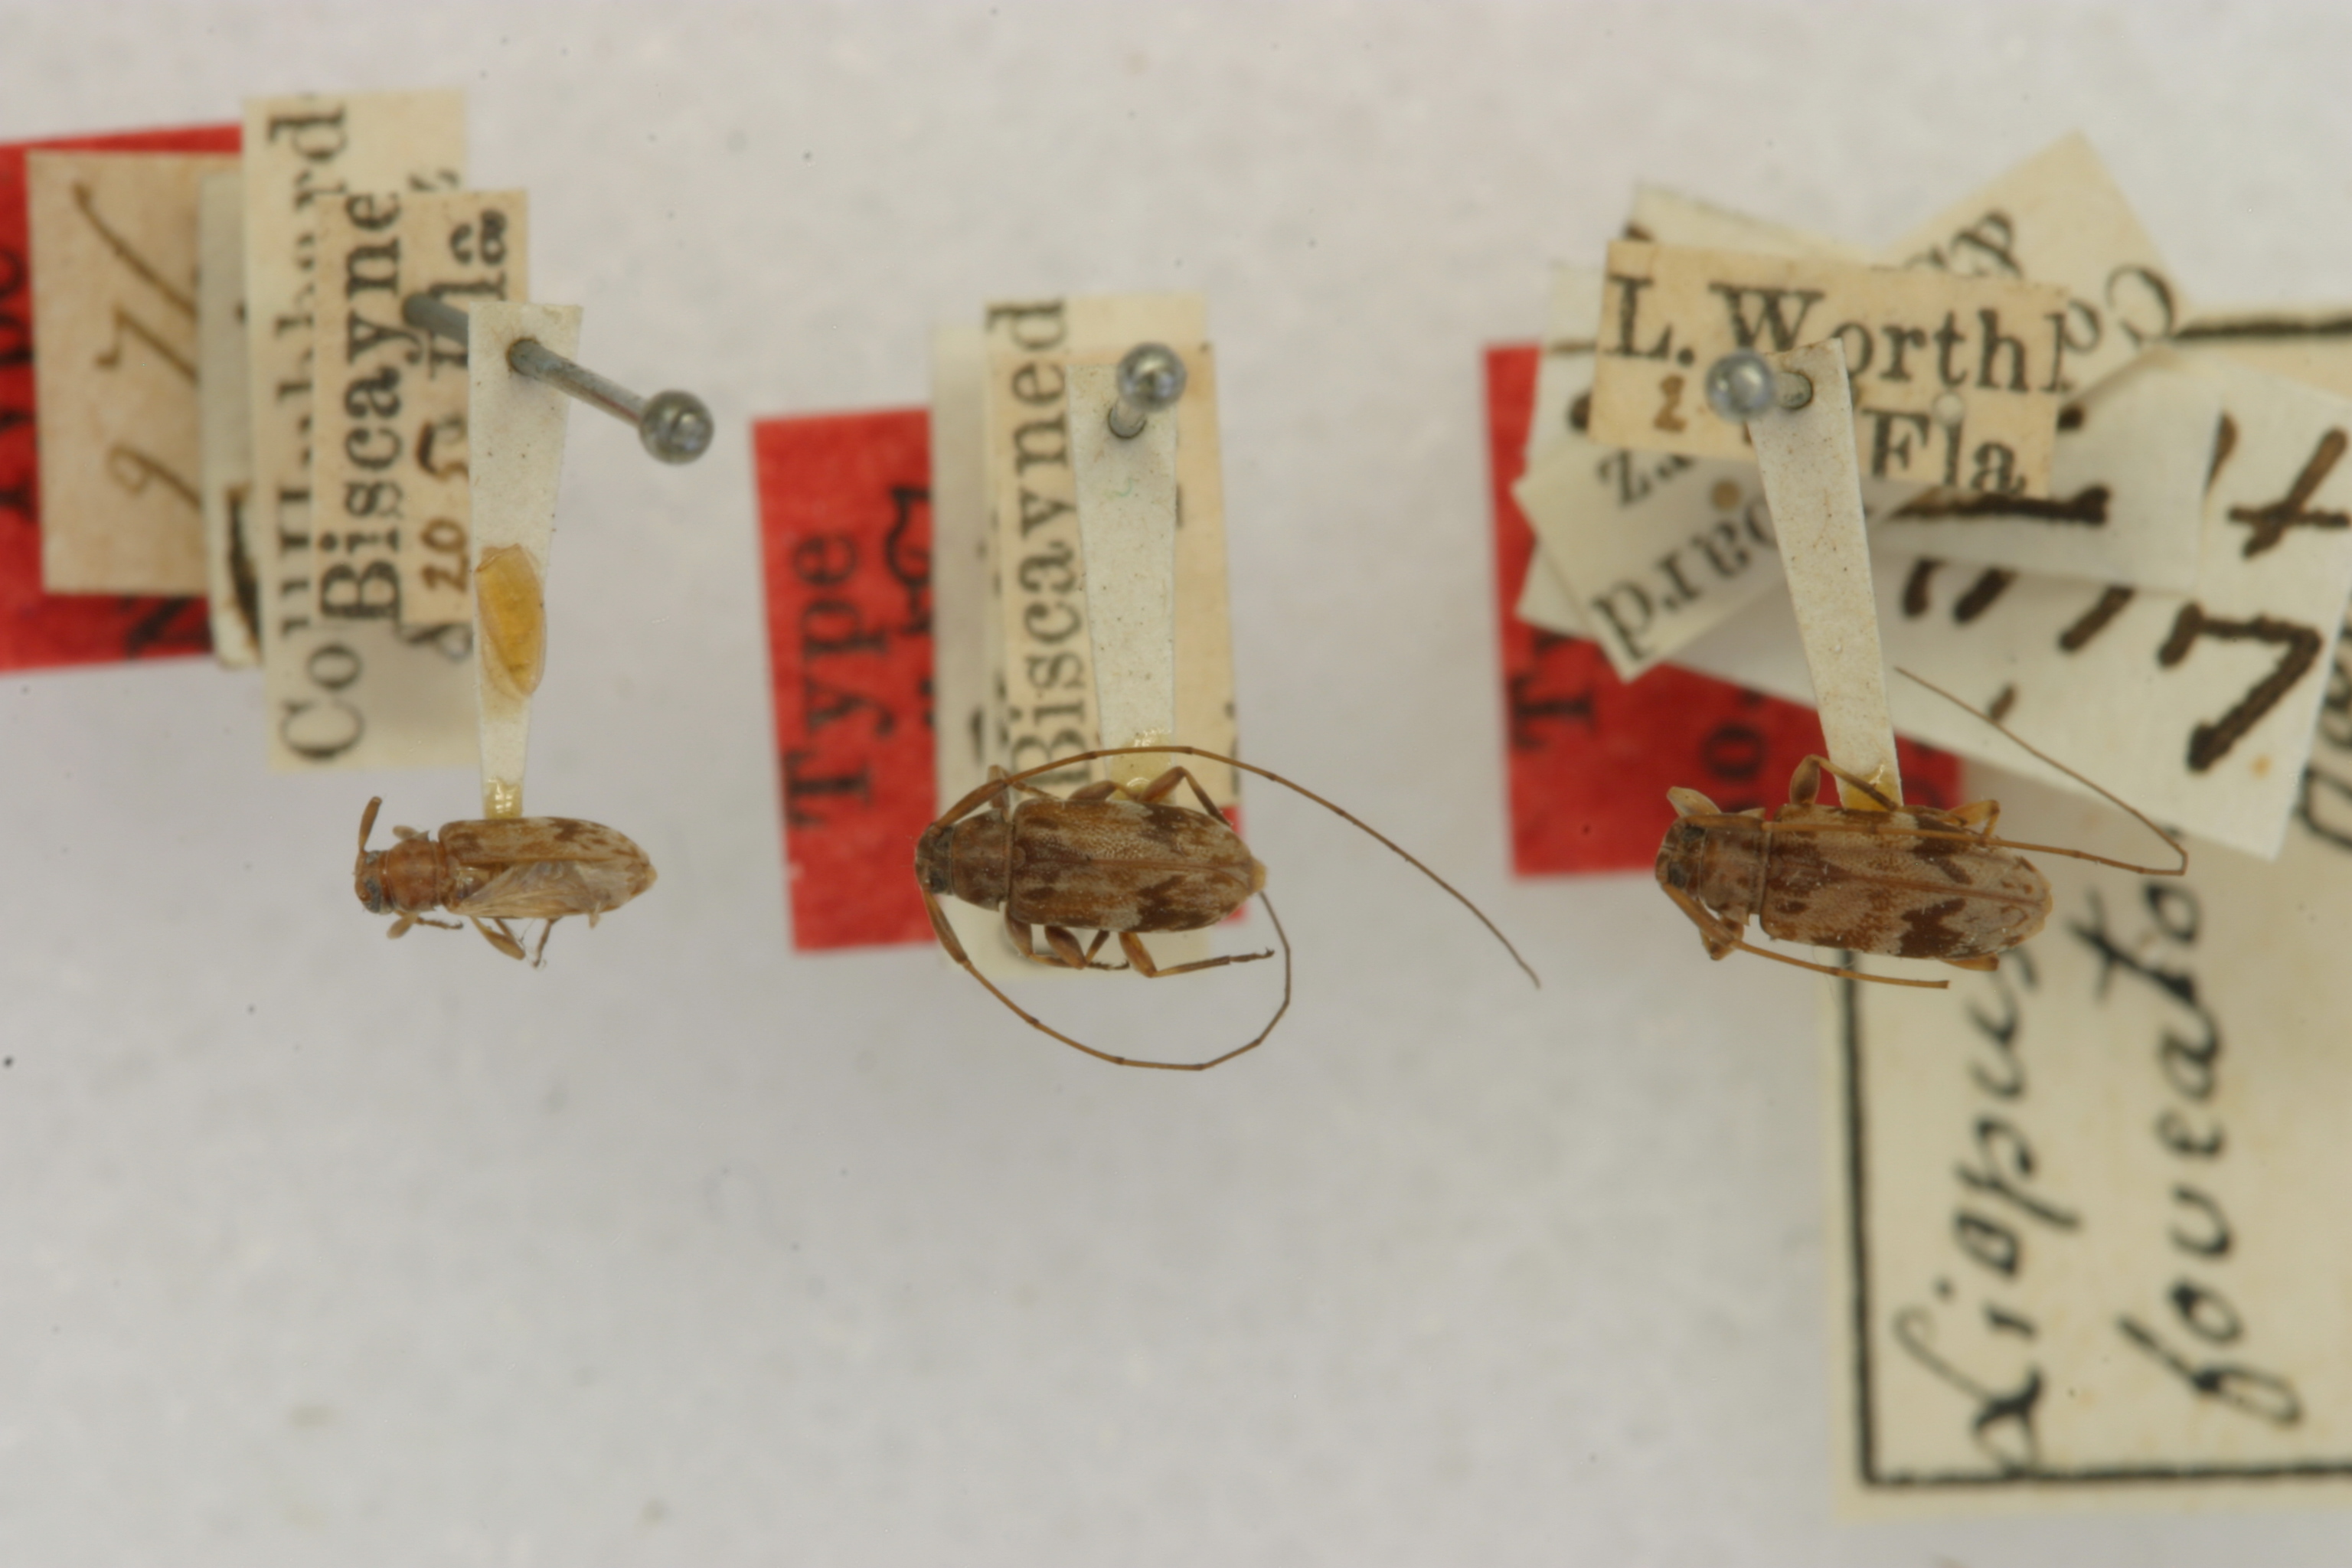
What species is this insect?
Urgleptes foveatocollis (also Leiopus foveatocollis)
